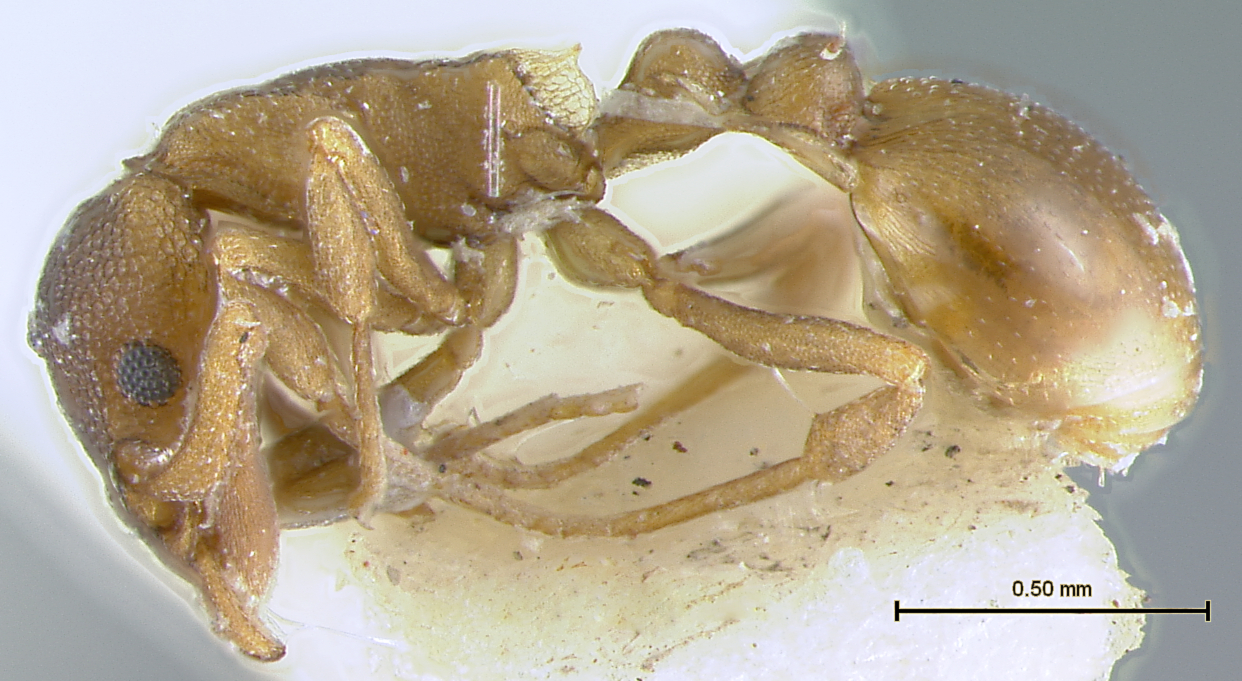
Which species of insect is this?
Epopostruma alinodis
